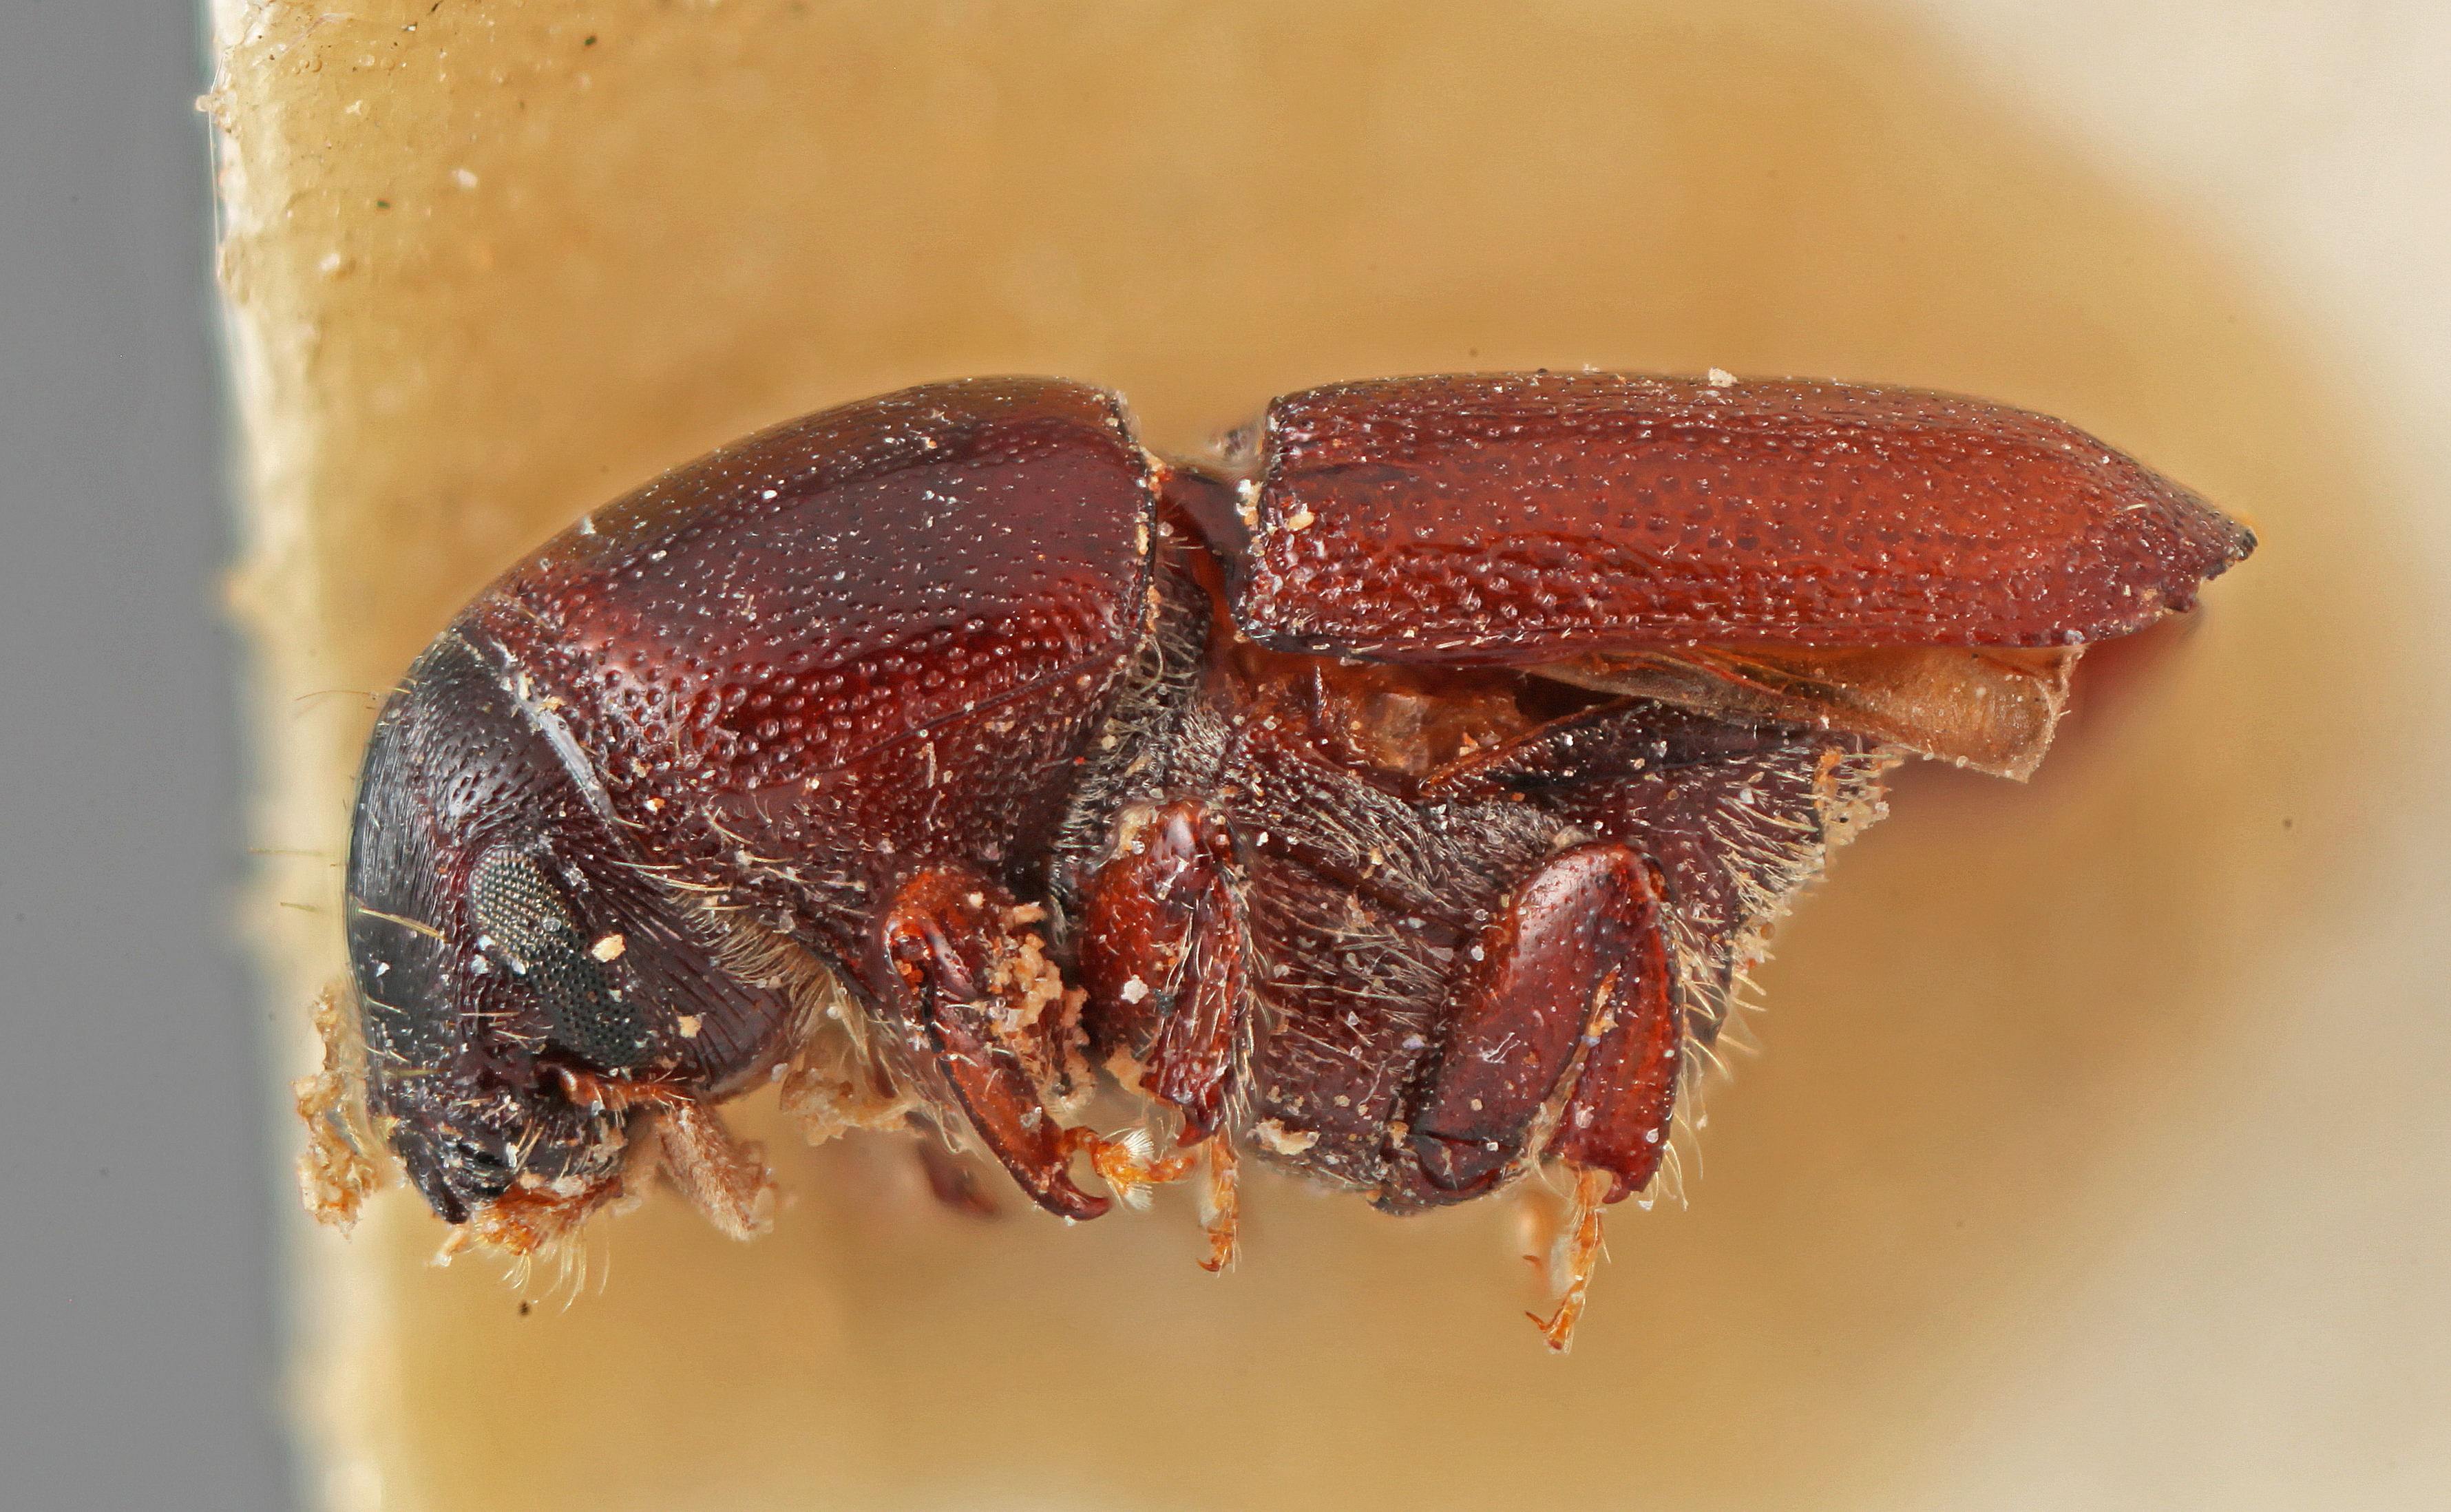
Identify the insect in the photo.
Scolytus formosanus
